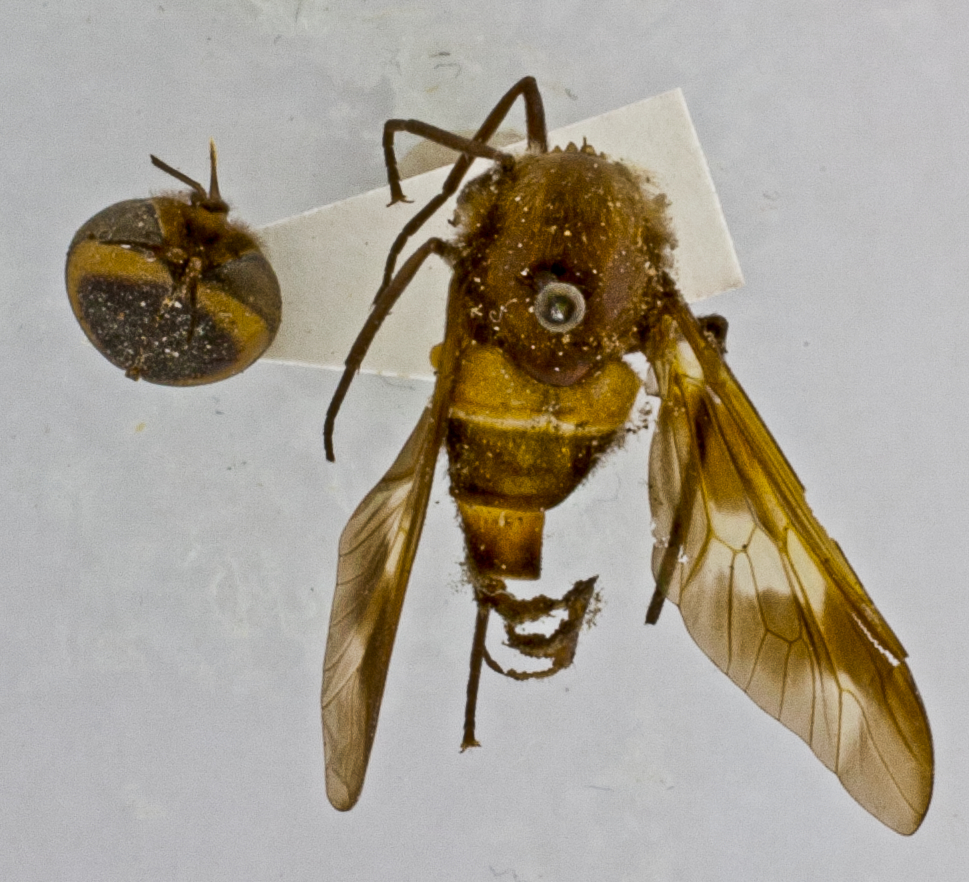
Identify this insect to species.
Rhinomyza atricincta (also Gastroxides atricincta)
